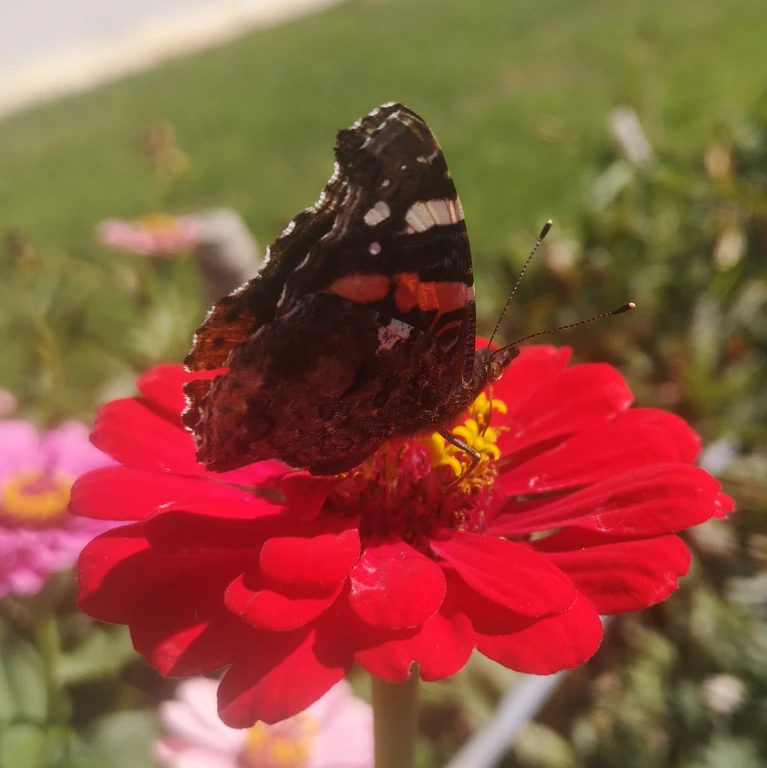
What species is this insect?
Vanessa atalanta
